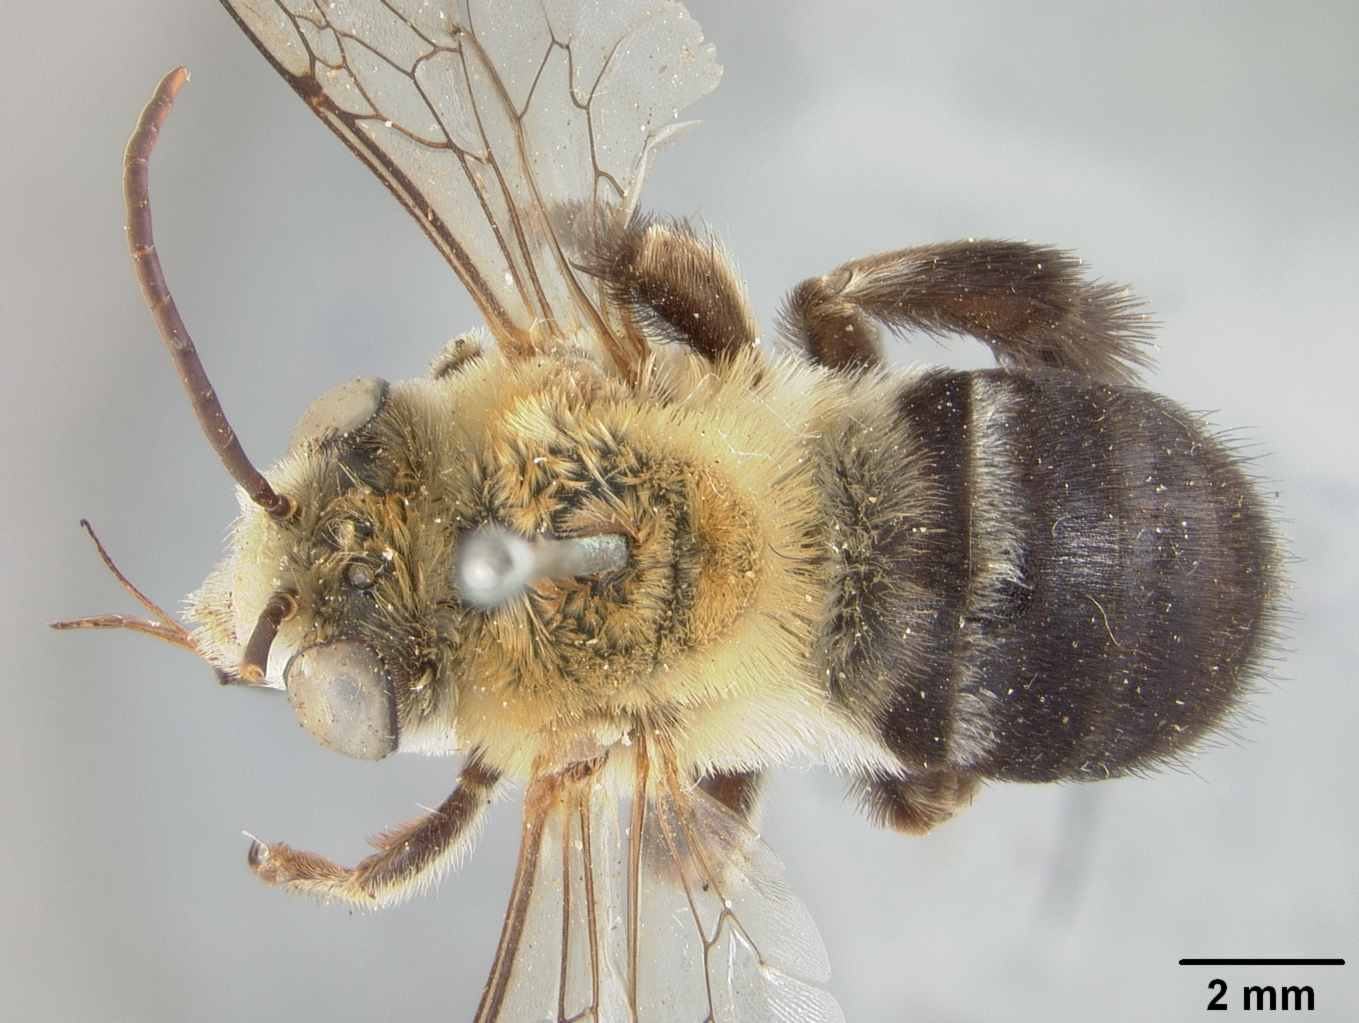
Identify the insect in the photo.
Svastra leucostoma
